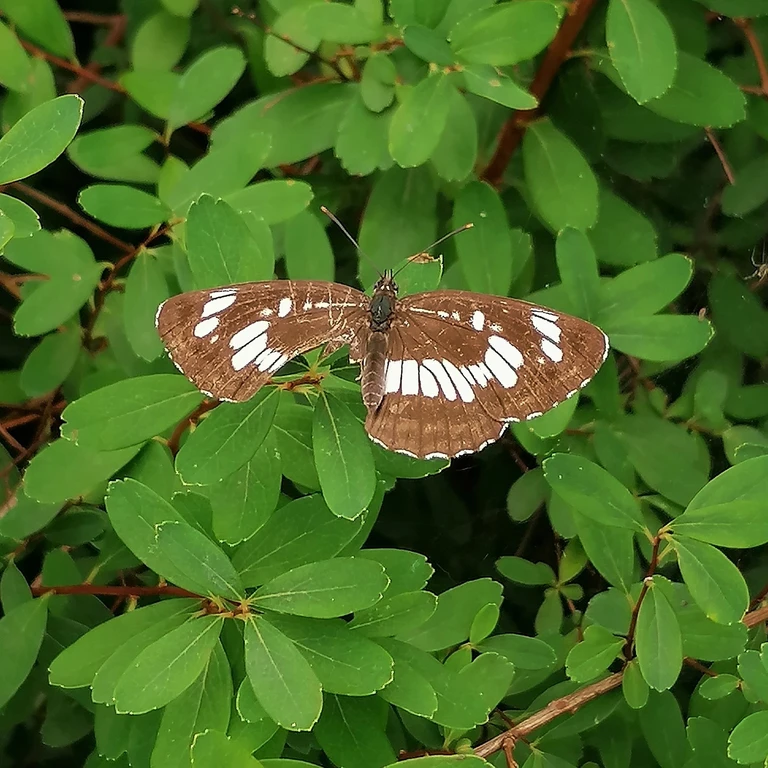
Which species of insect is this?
Neptis rivularis
